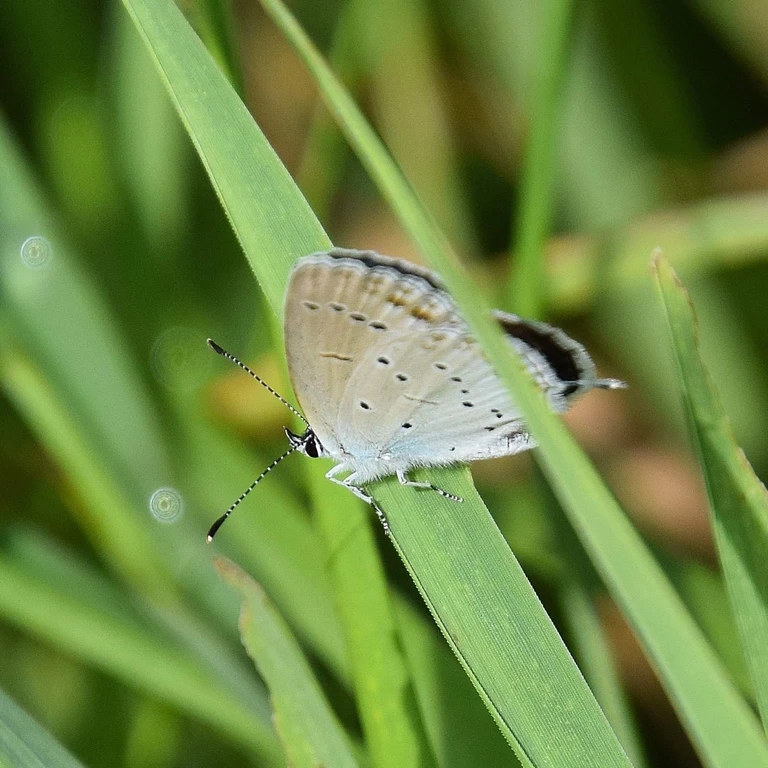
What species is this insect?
Cupido argiades (also Elkalyce argiades)
